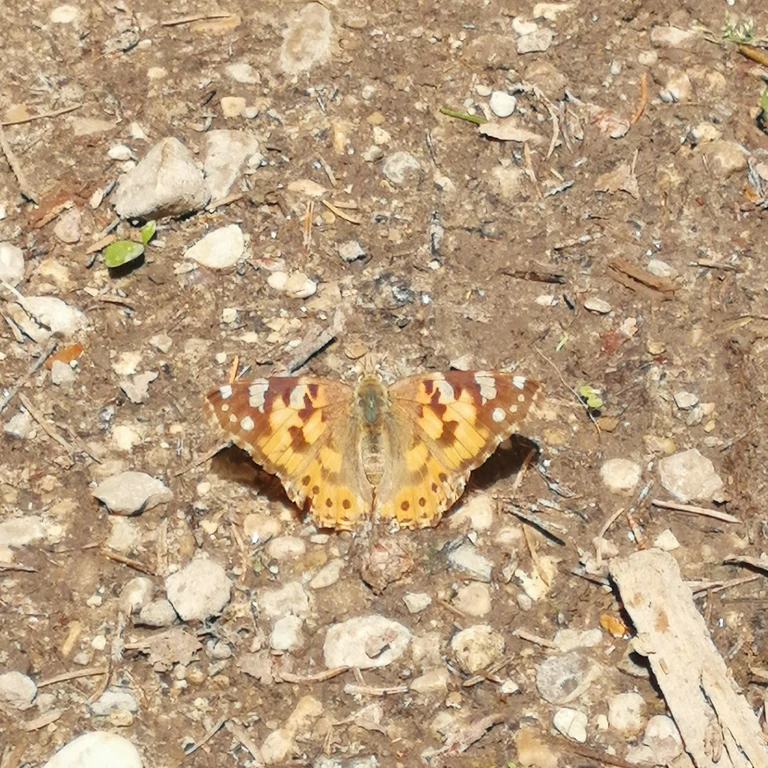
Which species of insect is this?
Vanessa cardui
